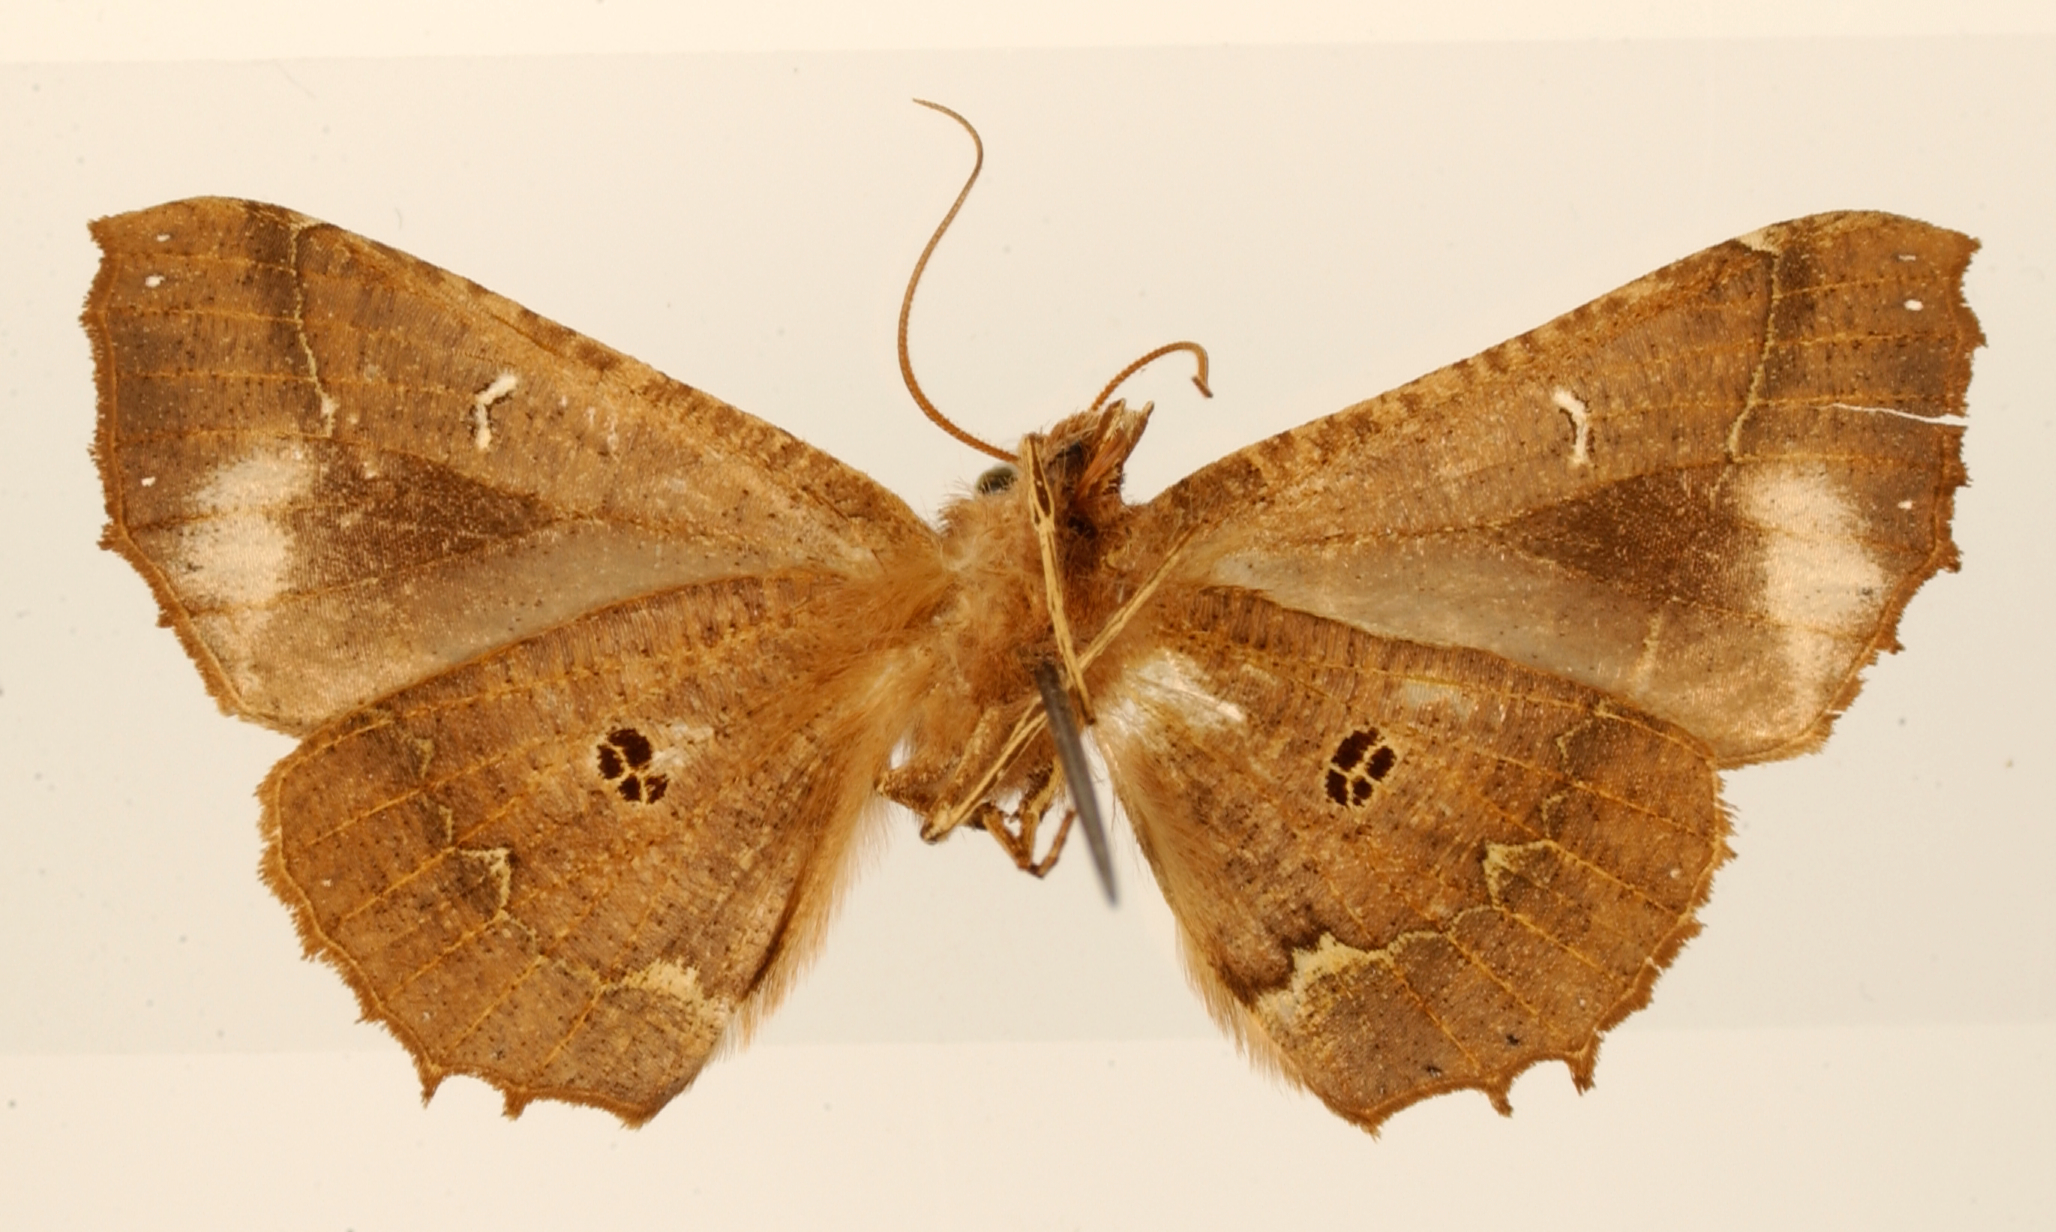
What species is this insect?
Pero spada
